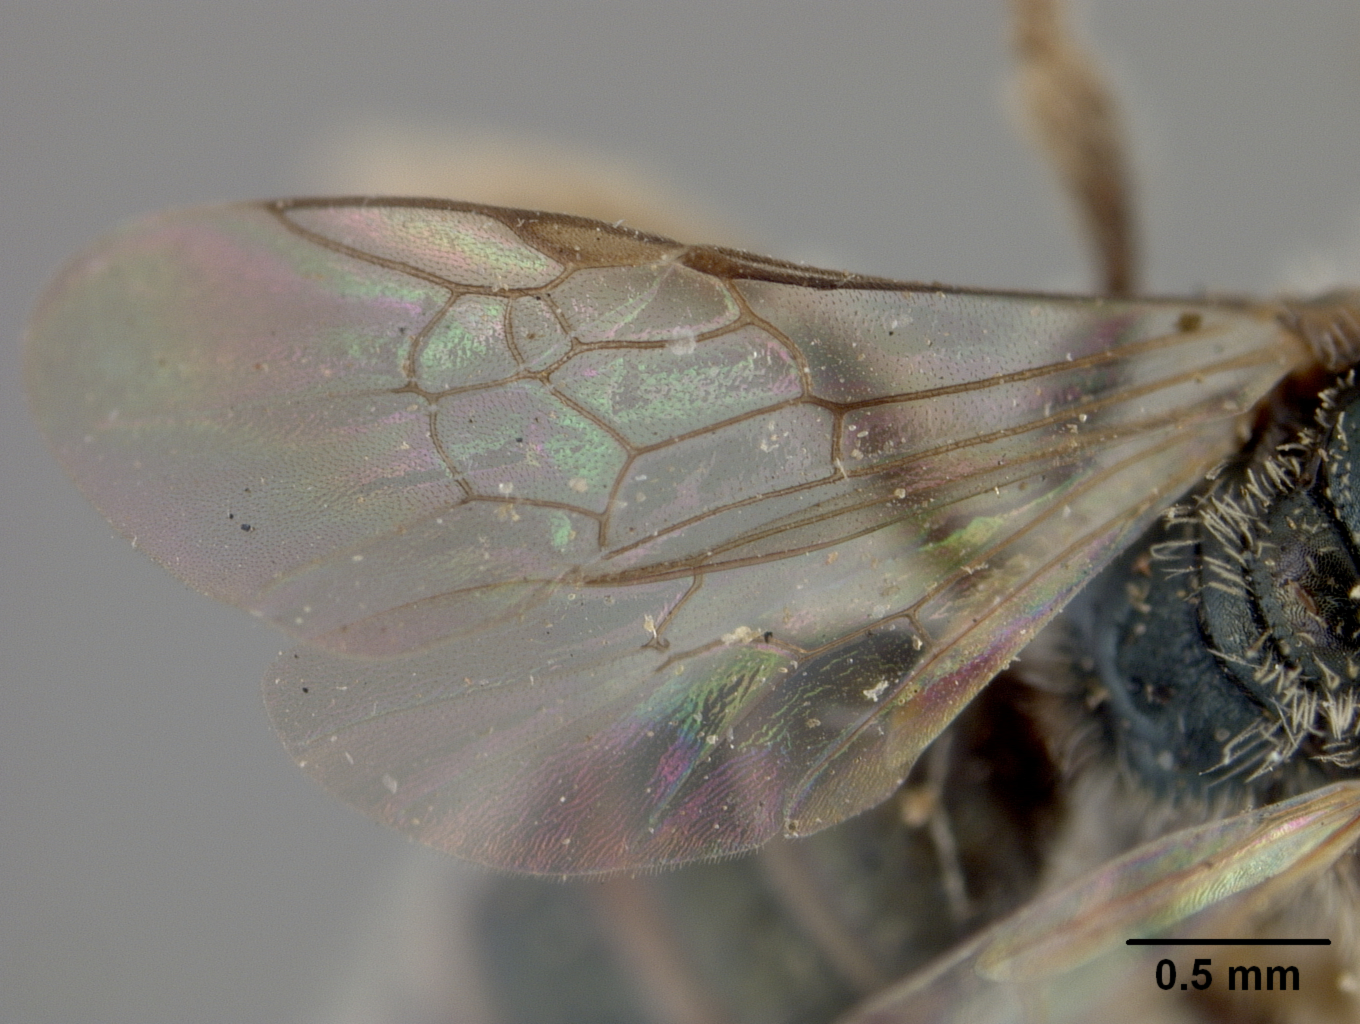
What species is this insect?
Conanthalictus bakeri
